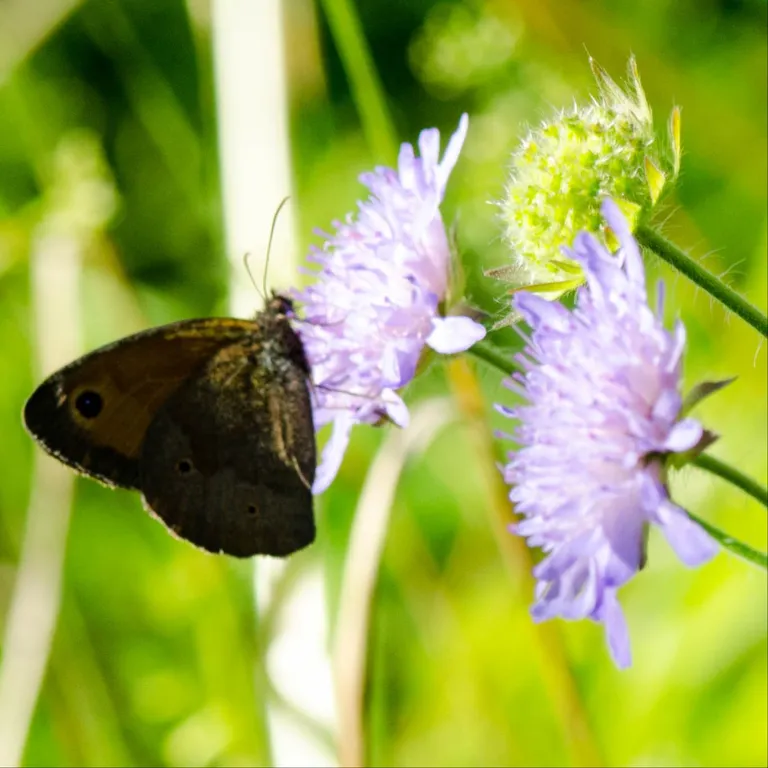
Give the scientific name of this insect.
Maniola jurtina
